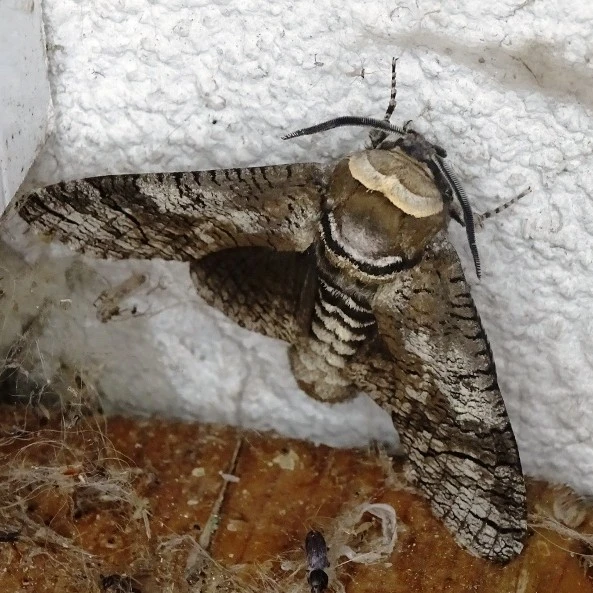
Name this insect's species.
Cossus cossus
